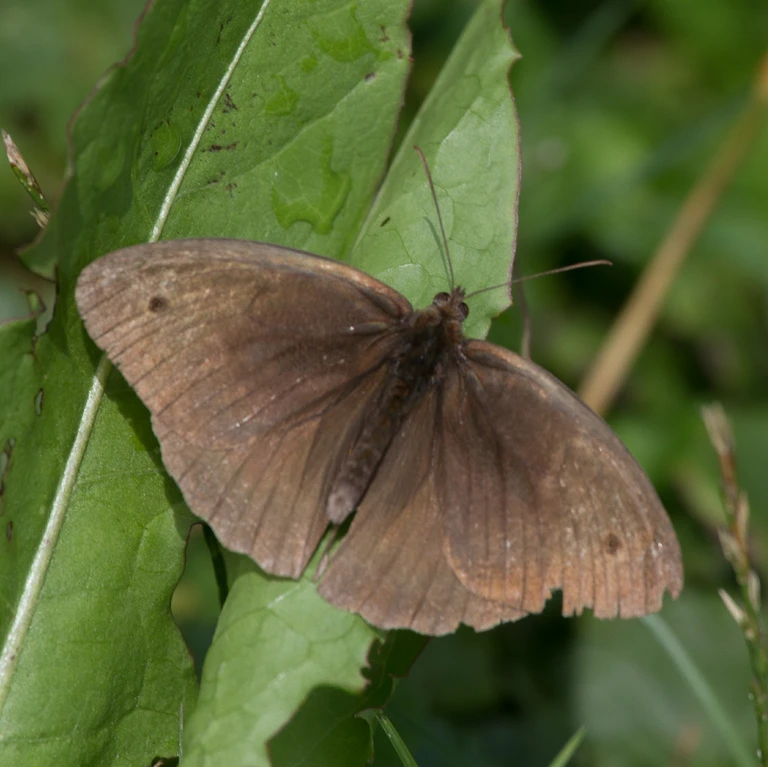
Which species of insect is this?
Maniola jurtina
